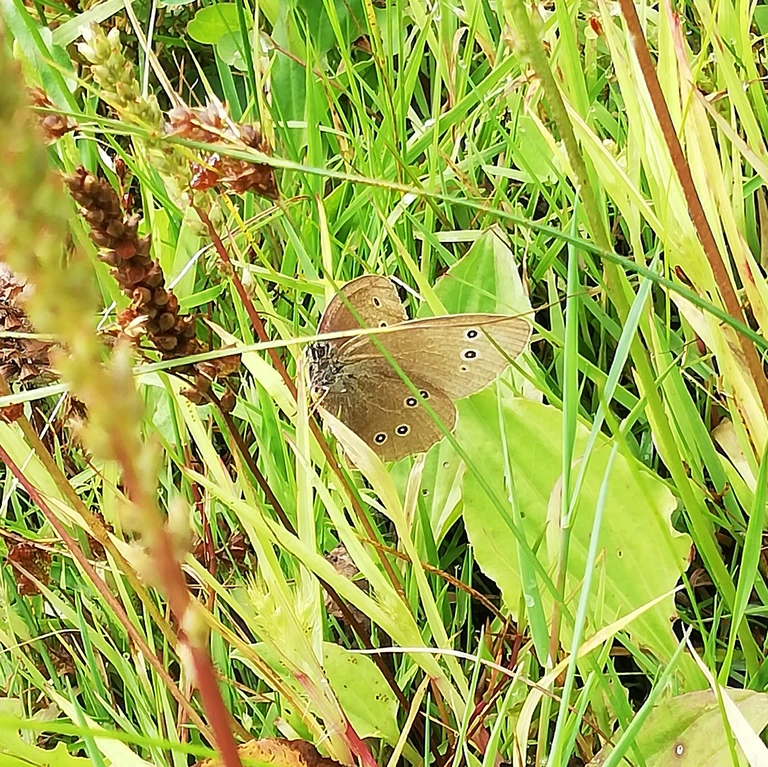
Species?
Aphantopus hyperantus
